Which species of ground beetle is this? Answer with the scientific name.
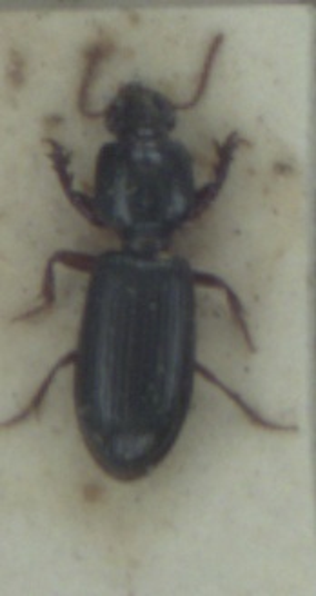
Clivina fossor
